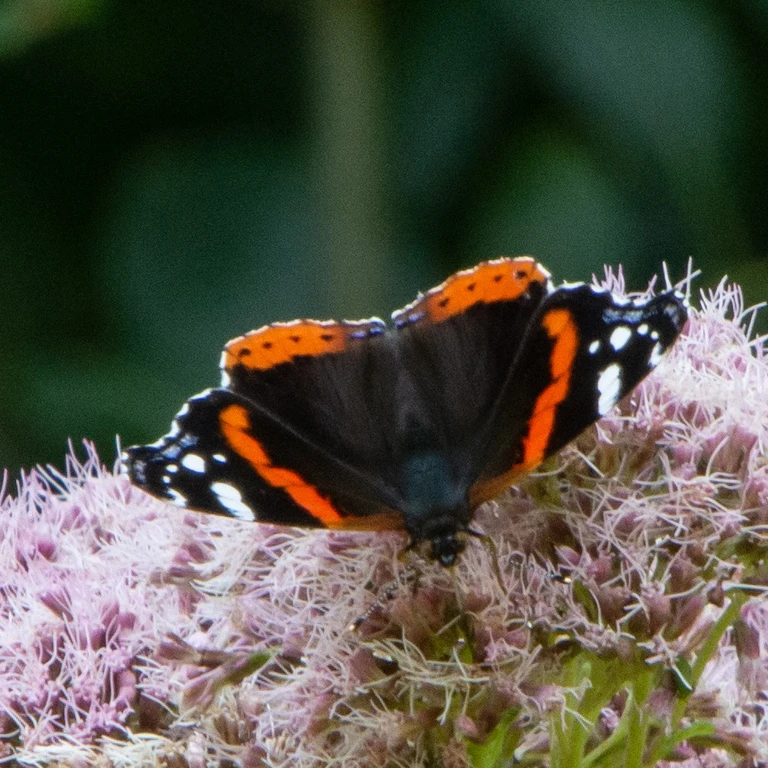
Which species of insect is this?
Vanessa atalanta
